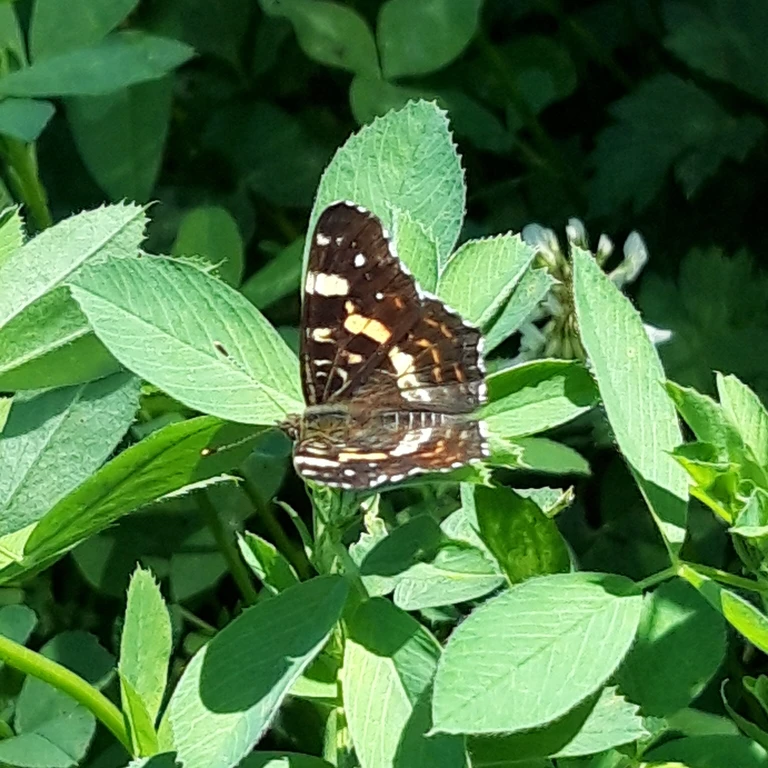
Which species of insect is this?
Araschnia levana
